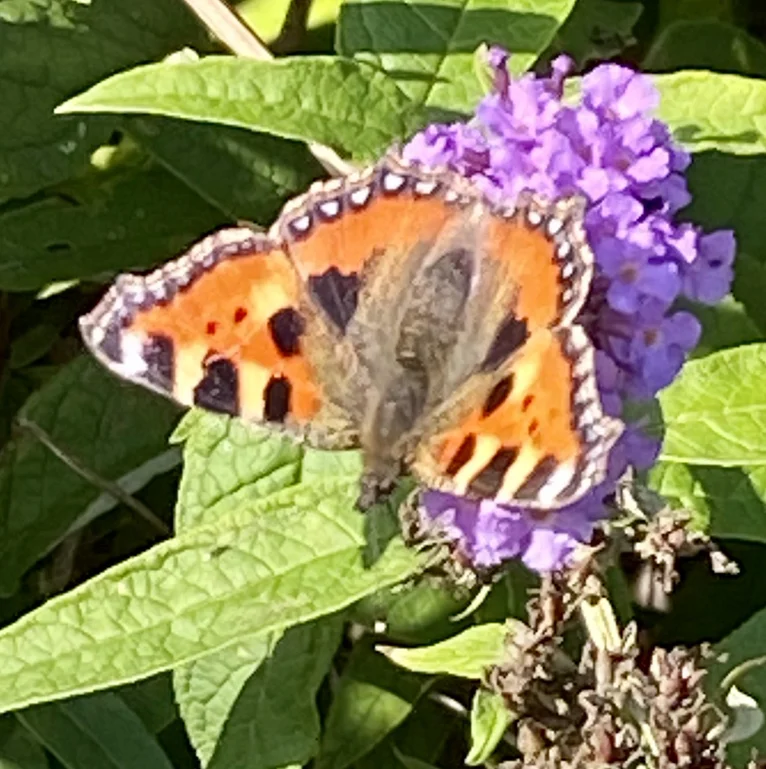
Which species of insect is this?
Aglais urticae
